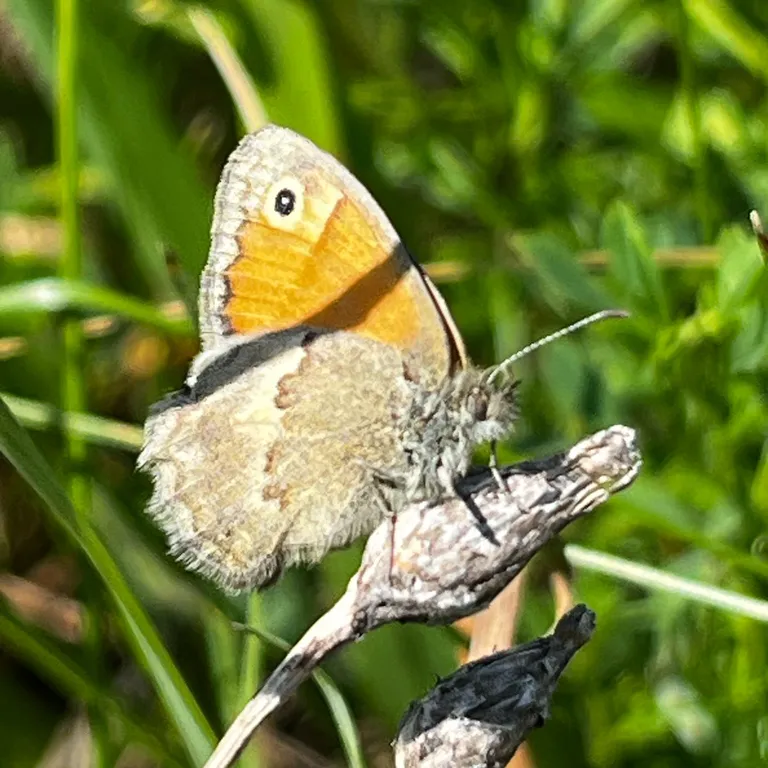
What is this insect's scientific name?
Coenonympha pamphilus
